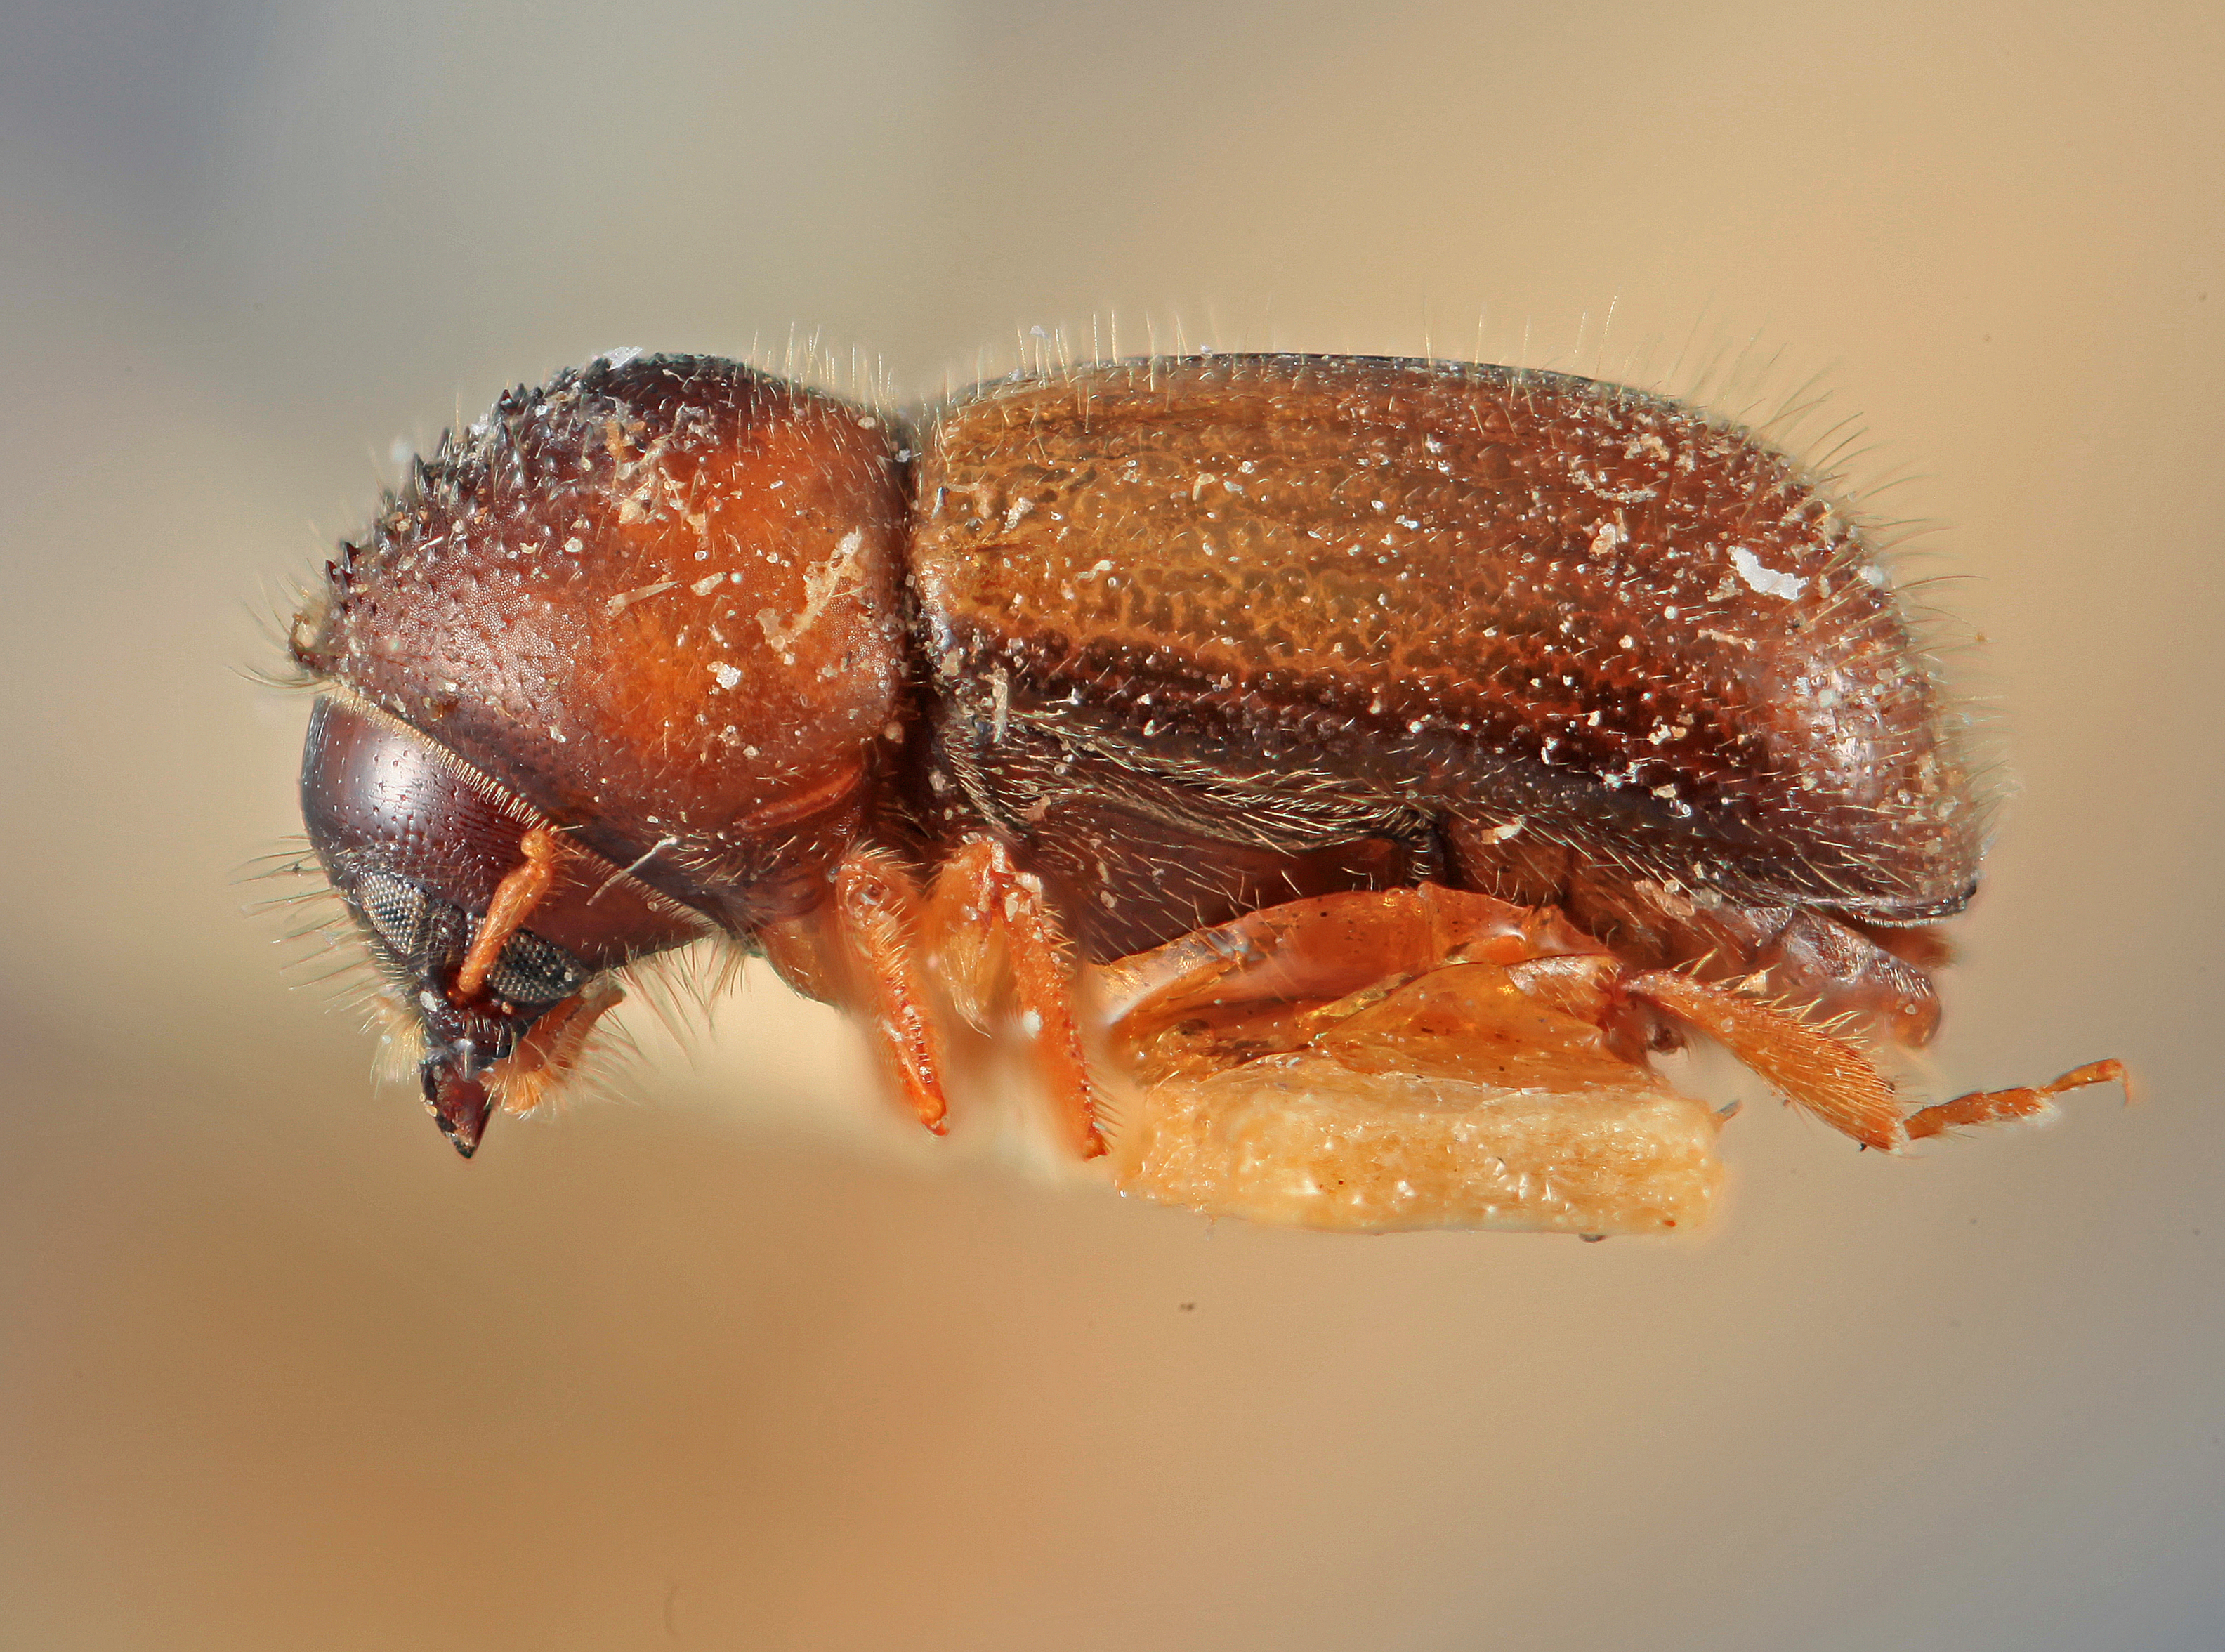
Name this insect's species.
Indocryphalus machili
